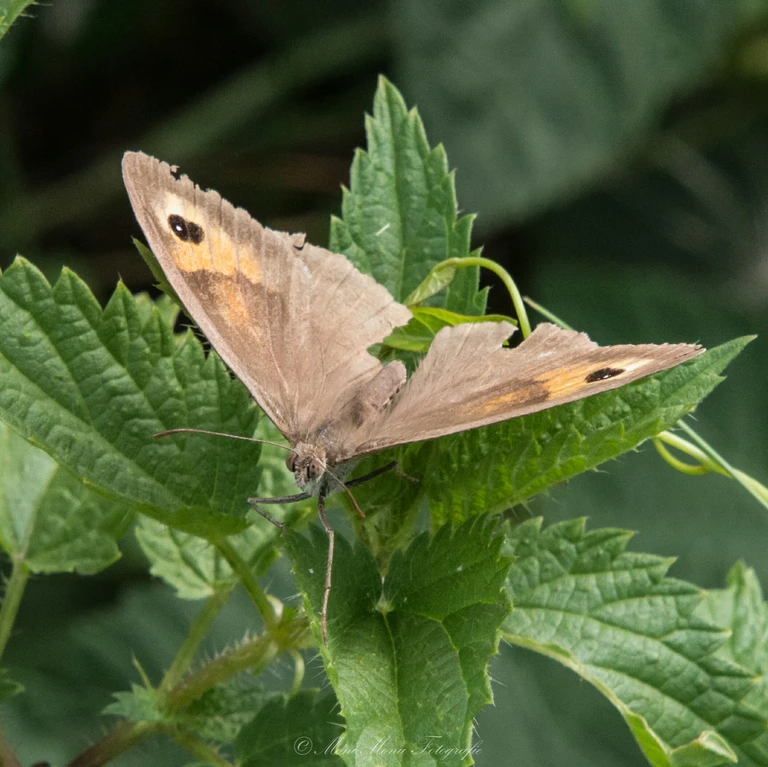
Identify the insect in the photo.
Maniola jurtina
